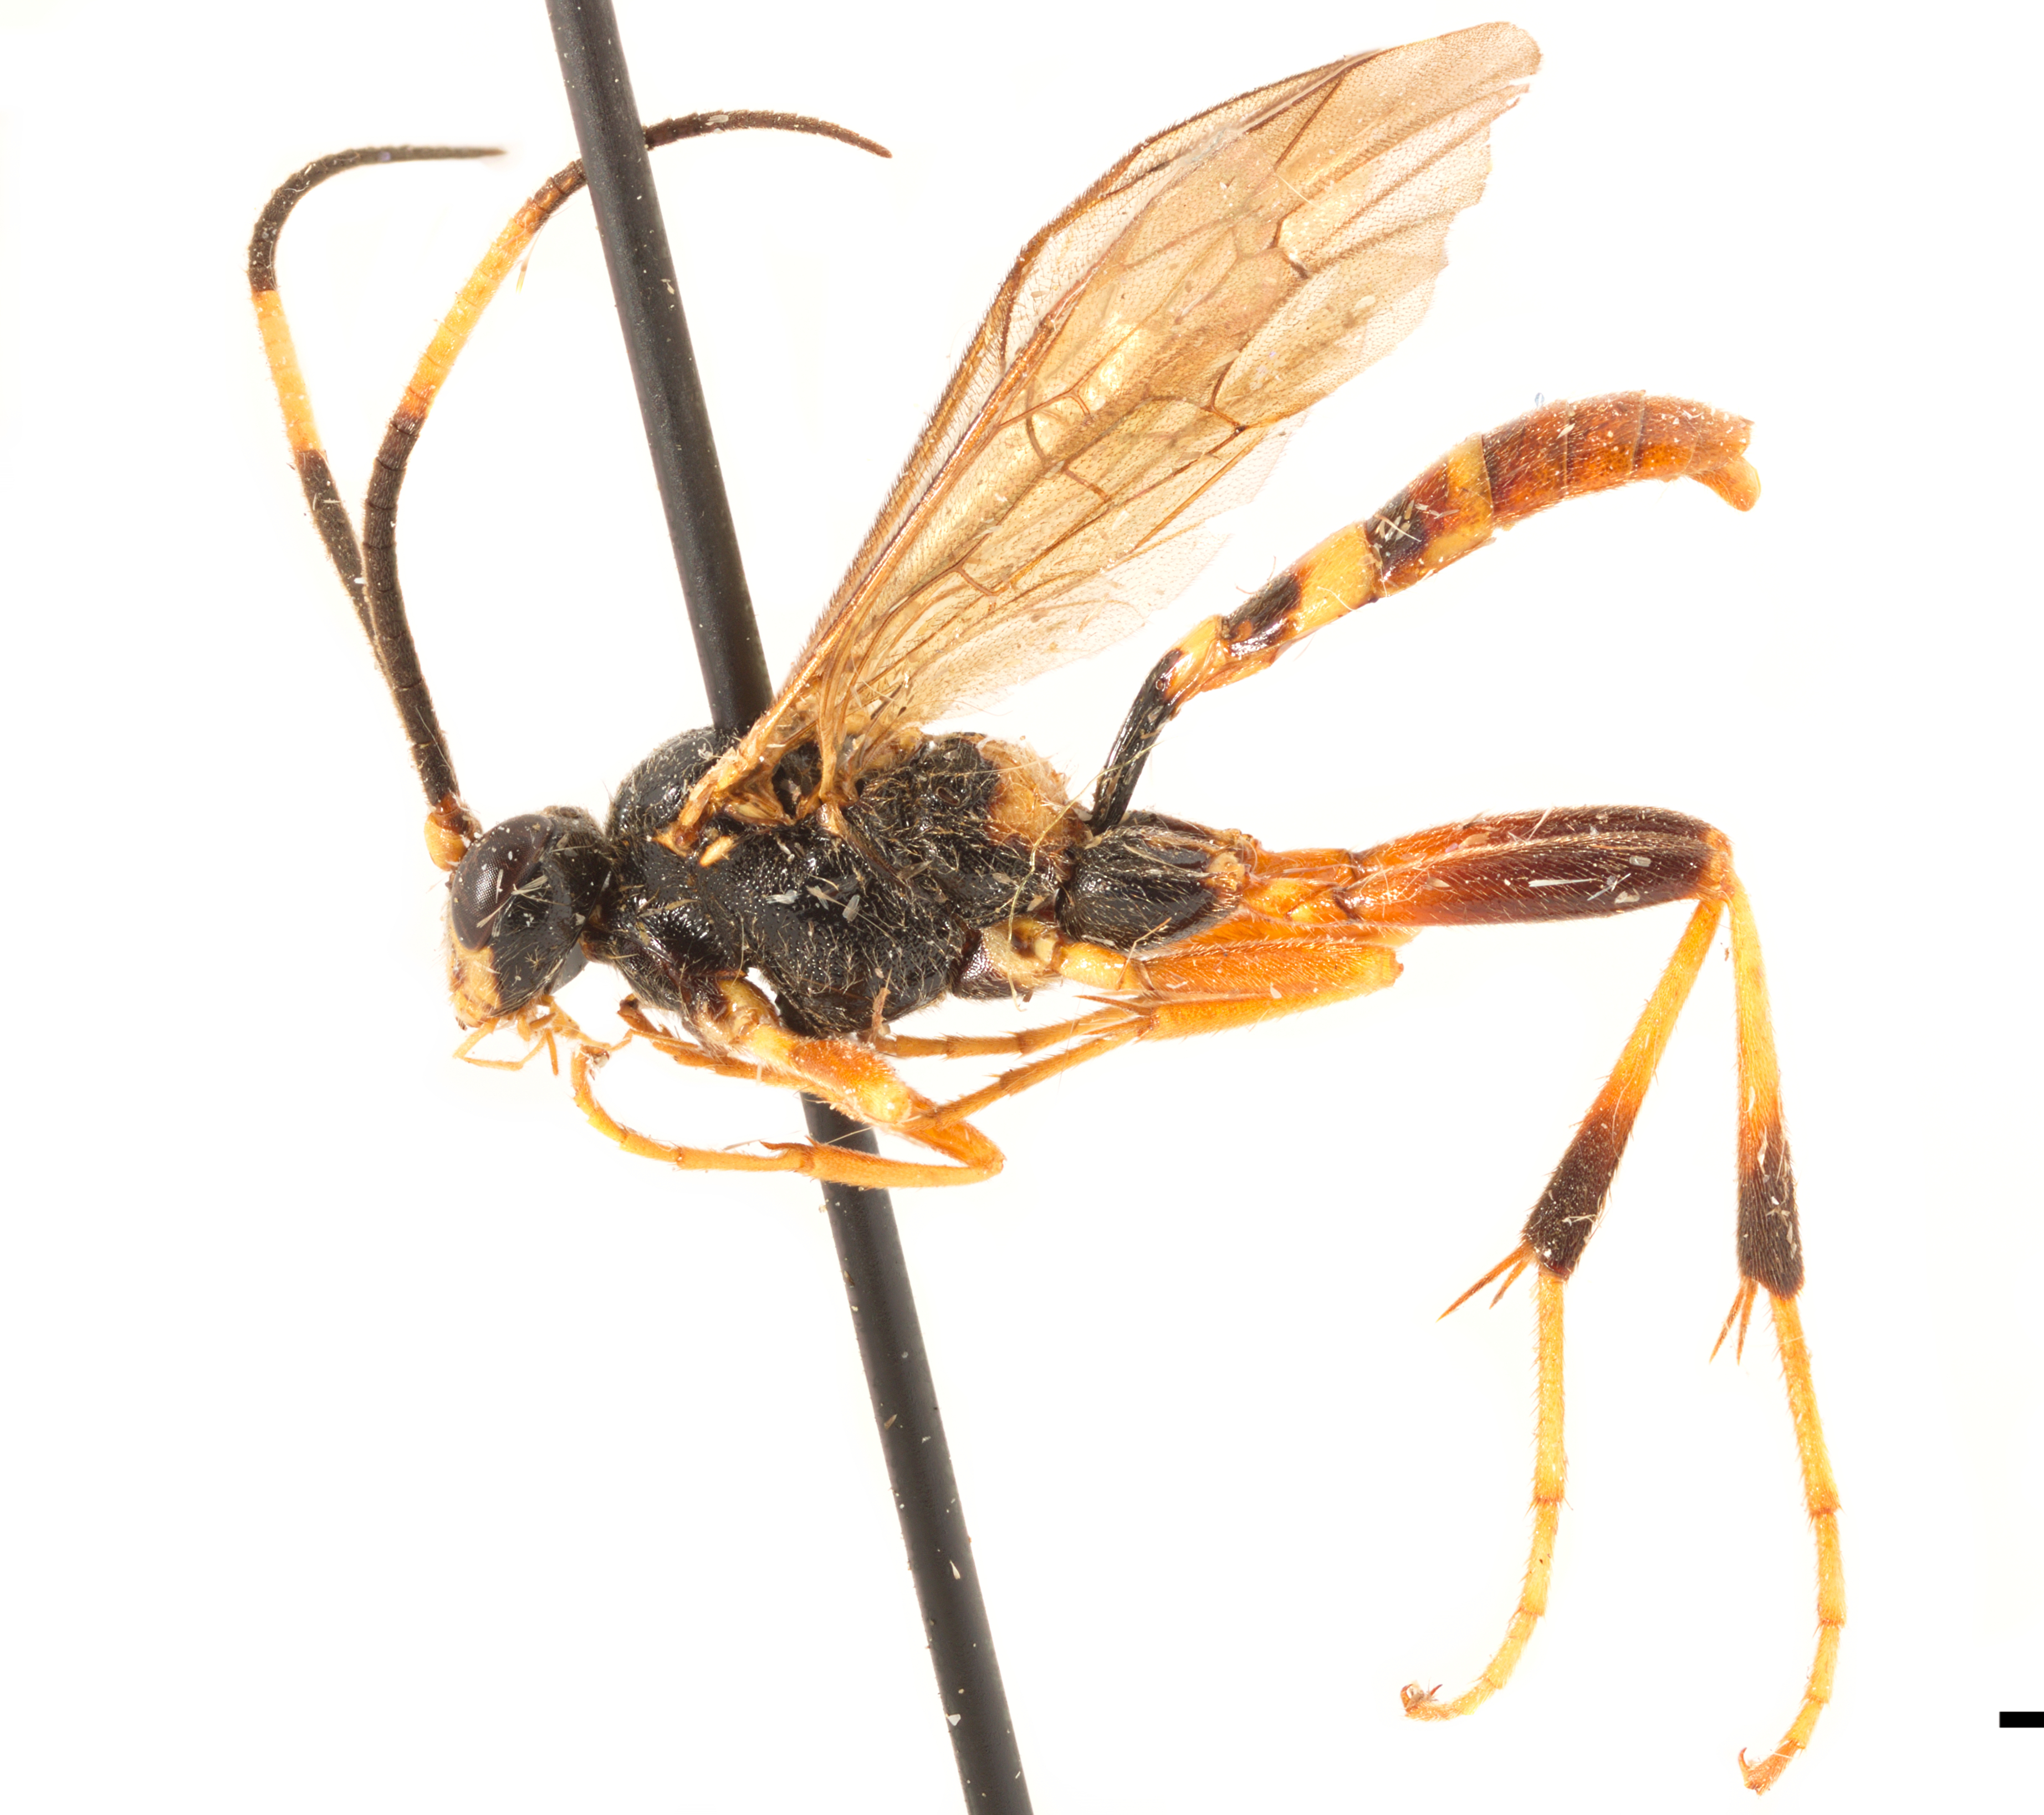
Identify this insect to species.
Polytribax contiguus
